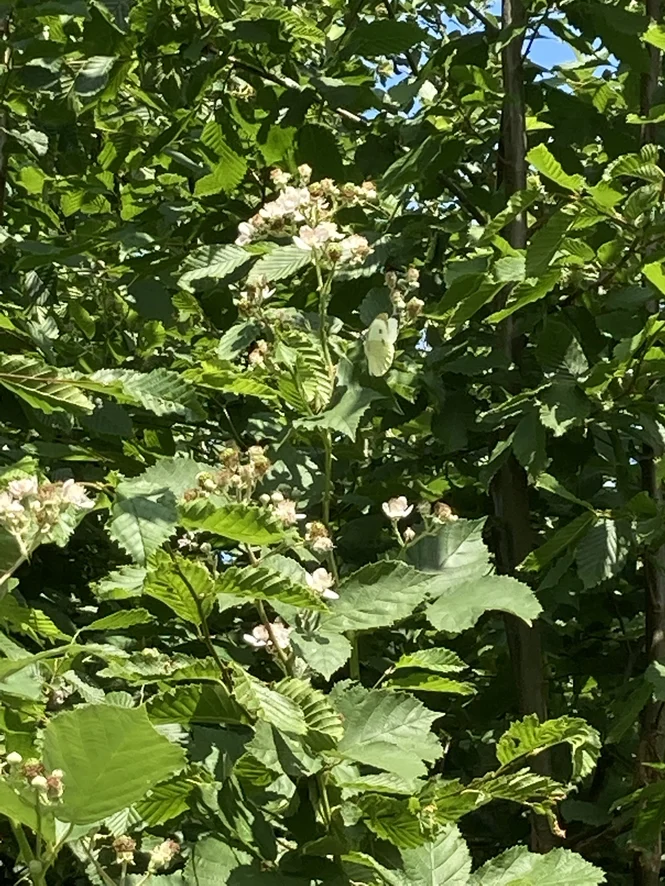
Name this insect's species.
Pieris brassicae
